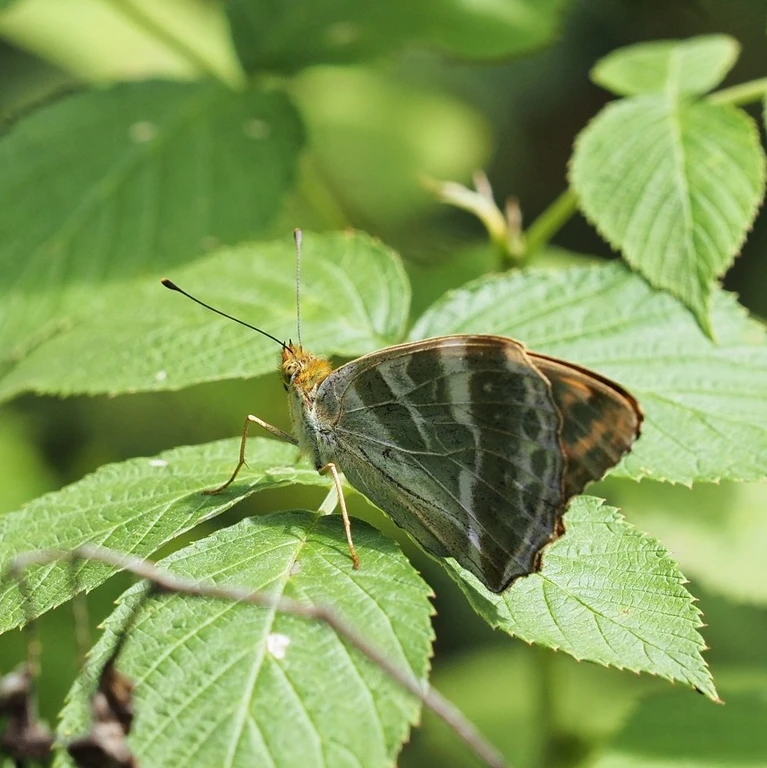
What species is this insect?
Argynnis paphia
